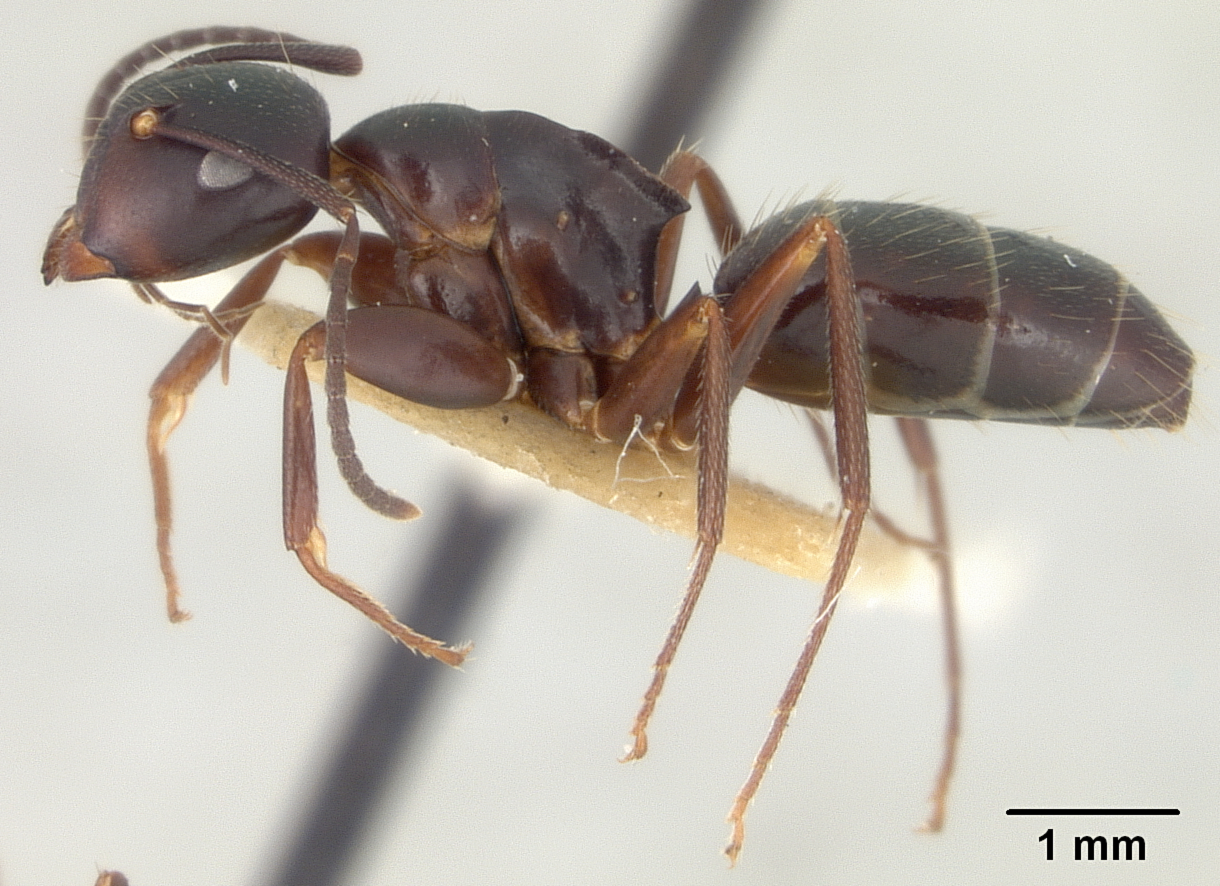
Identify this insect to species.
Camponotus cristatus
